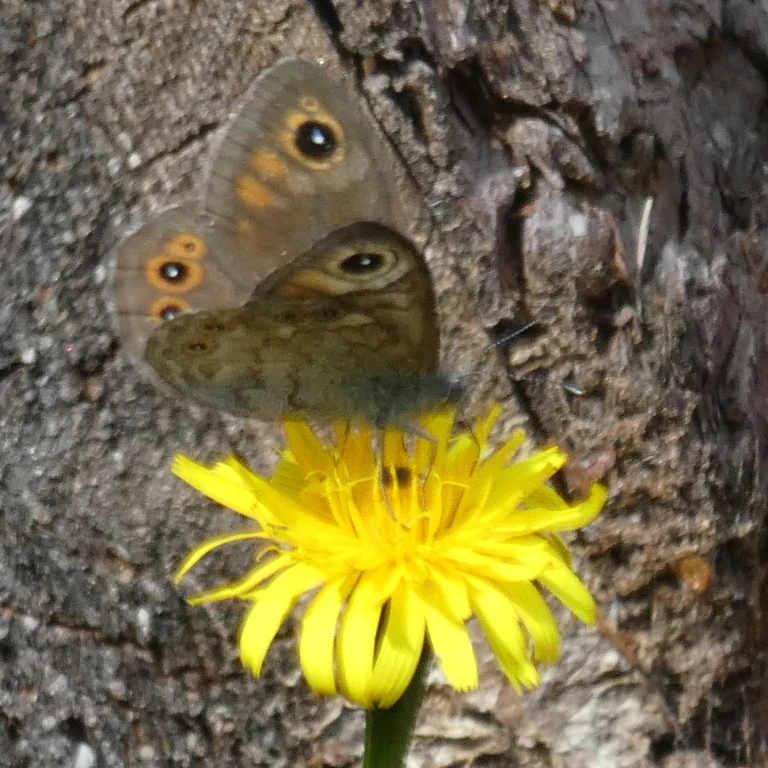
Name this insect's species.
Lasiommata maera (also Pararge maera)
